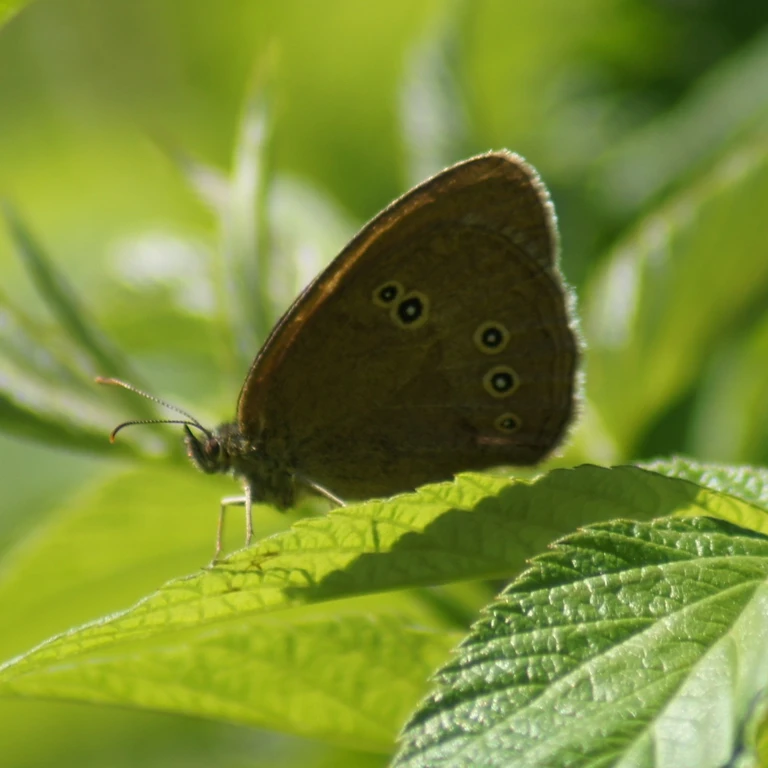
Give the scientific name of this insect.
Aphantopus hyperantus
